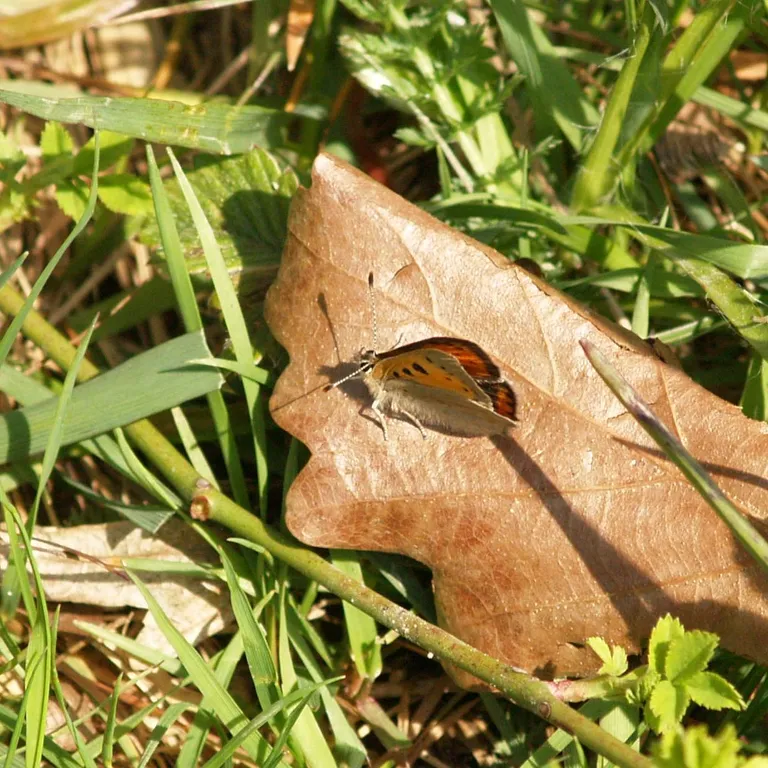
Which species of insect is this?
Lycaena phlaeas
